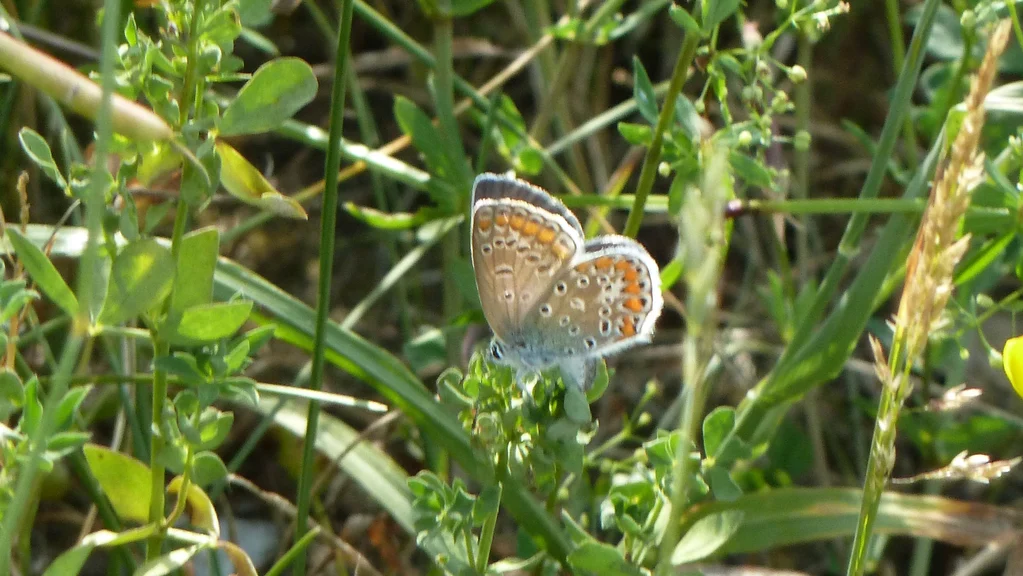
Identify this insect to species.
Polyommatus icarus
